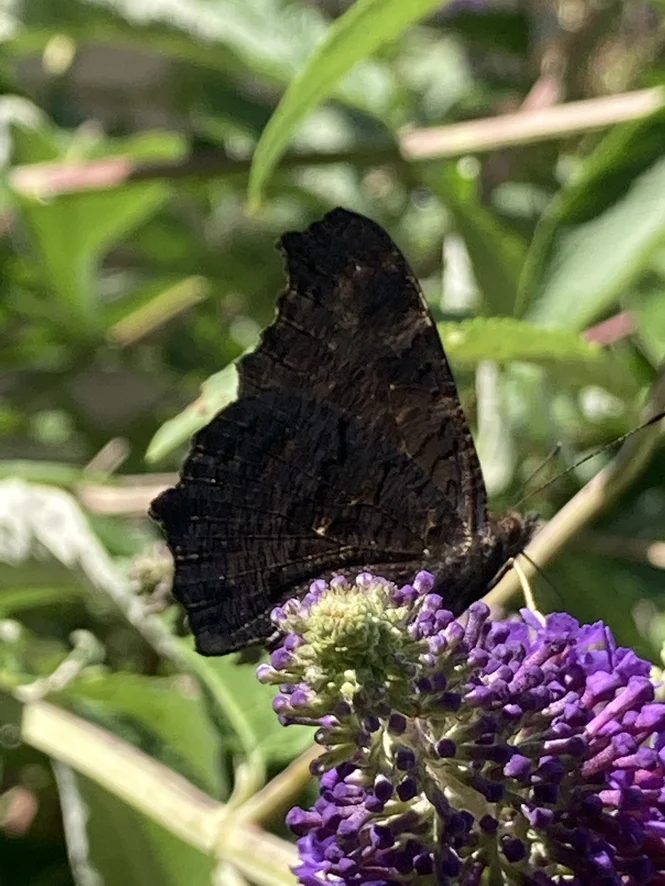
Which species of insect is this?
Aglais io
